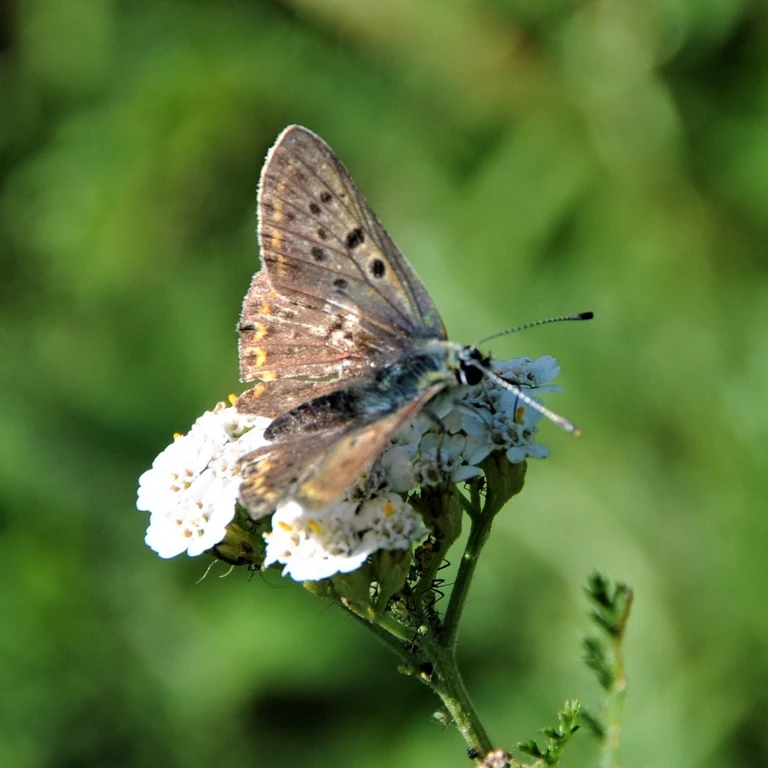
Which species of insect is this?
Lycaena tityrus (also Loweia tityrus)
